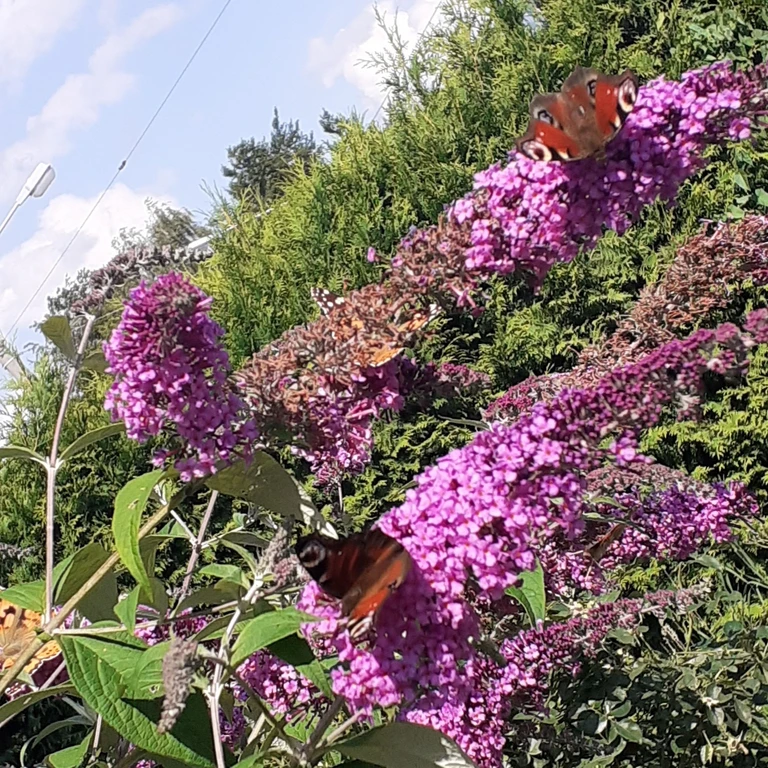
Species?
Aglais io
